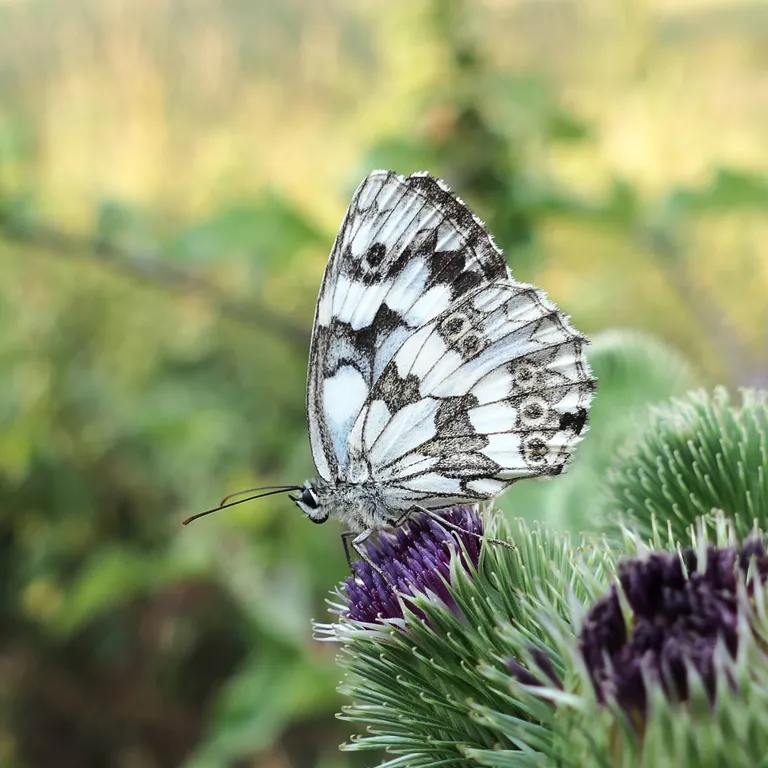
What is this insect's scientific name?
Melanargia galathea
